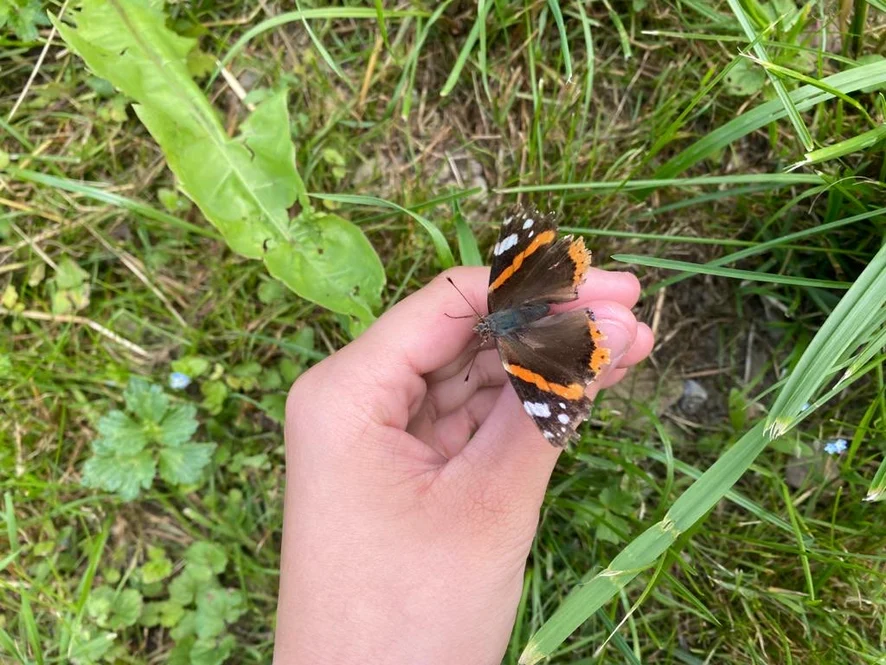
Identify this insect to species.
Vanessa atalanta
